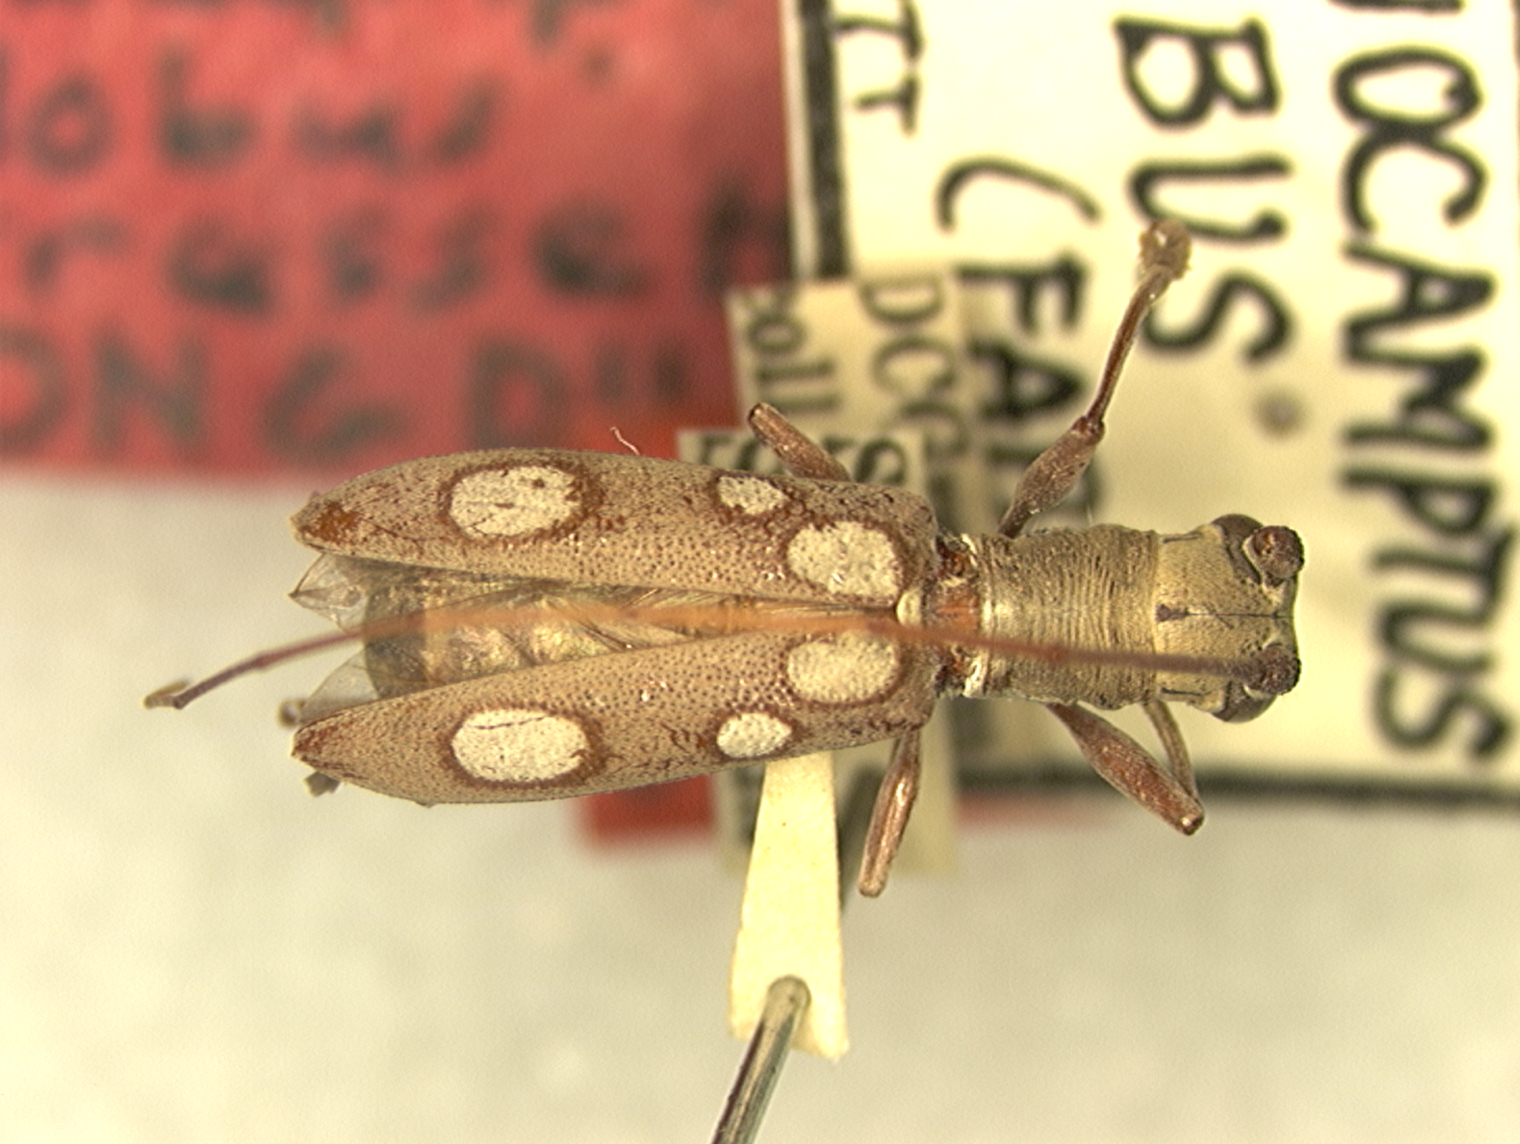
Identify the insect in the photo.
Olenecamptus bilobus
